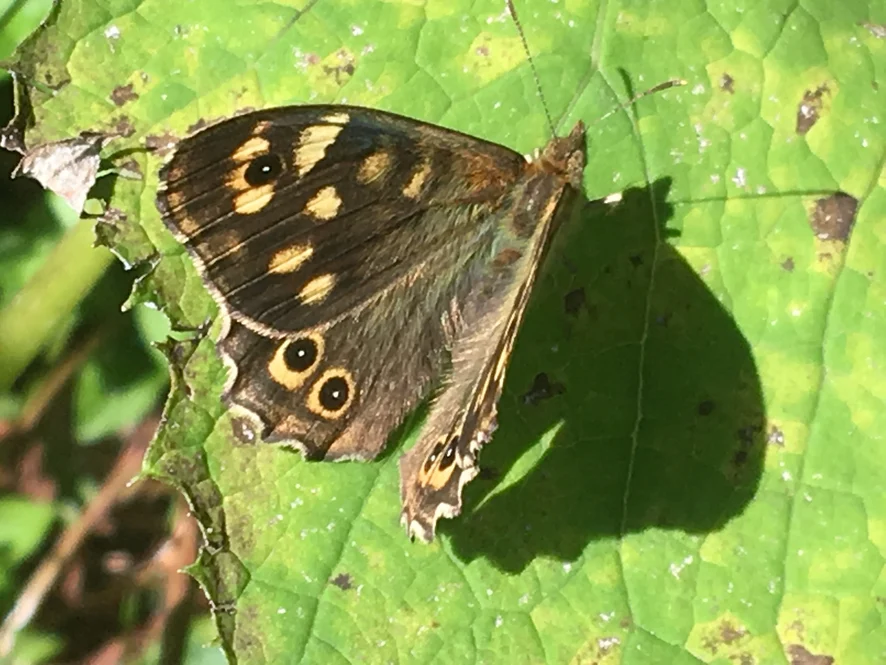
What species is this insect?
Pararge aegeria
